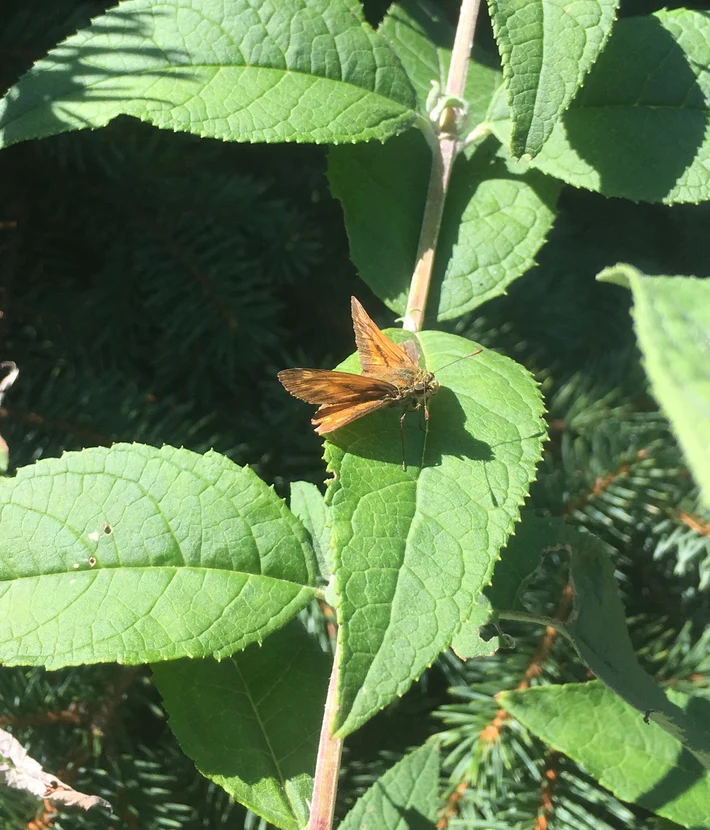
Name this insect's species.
Ochlodes sylvanus (also Ochlodes venata)
